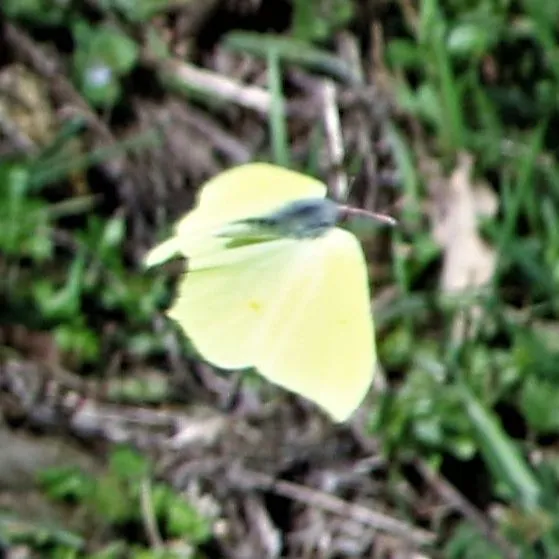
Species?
Gonepteryx rhamni
